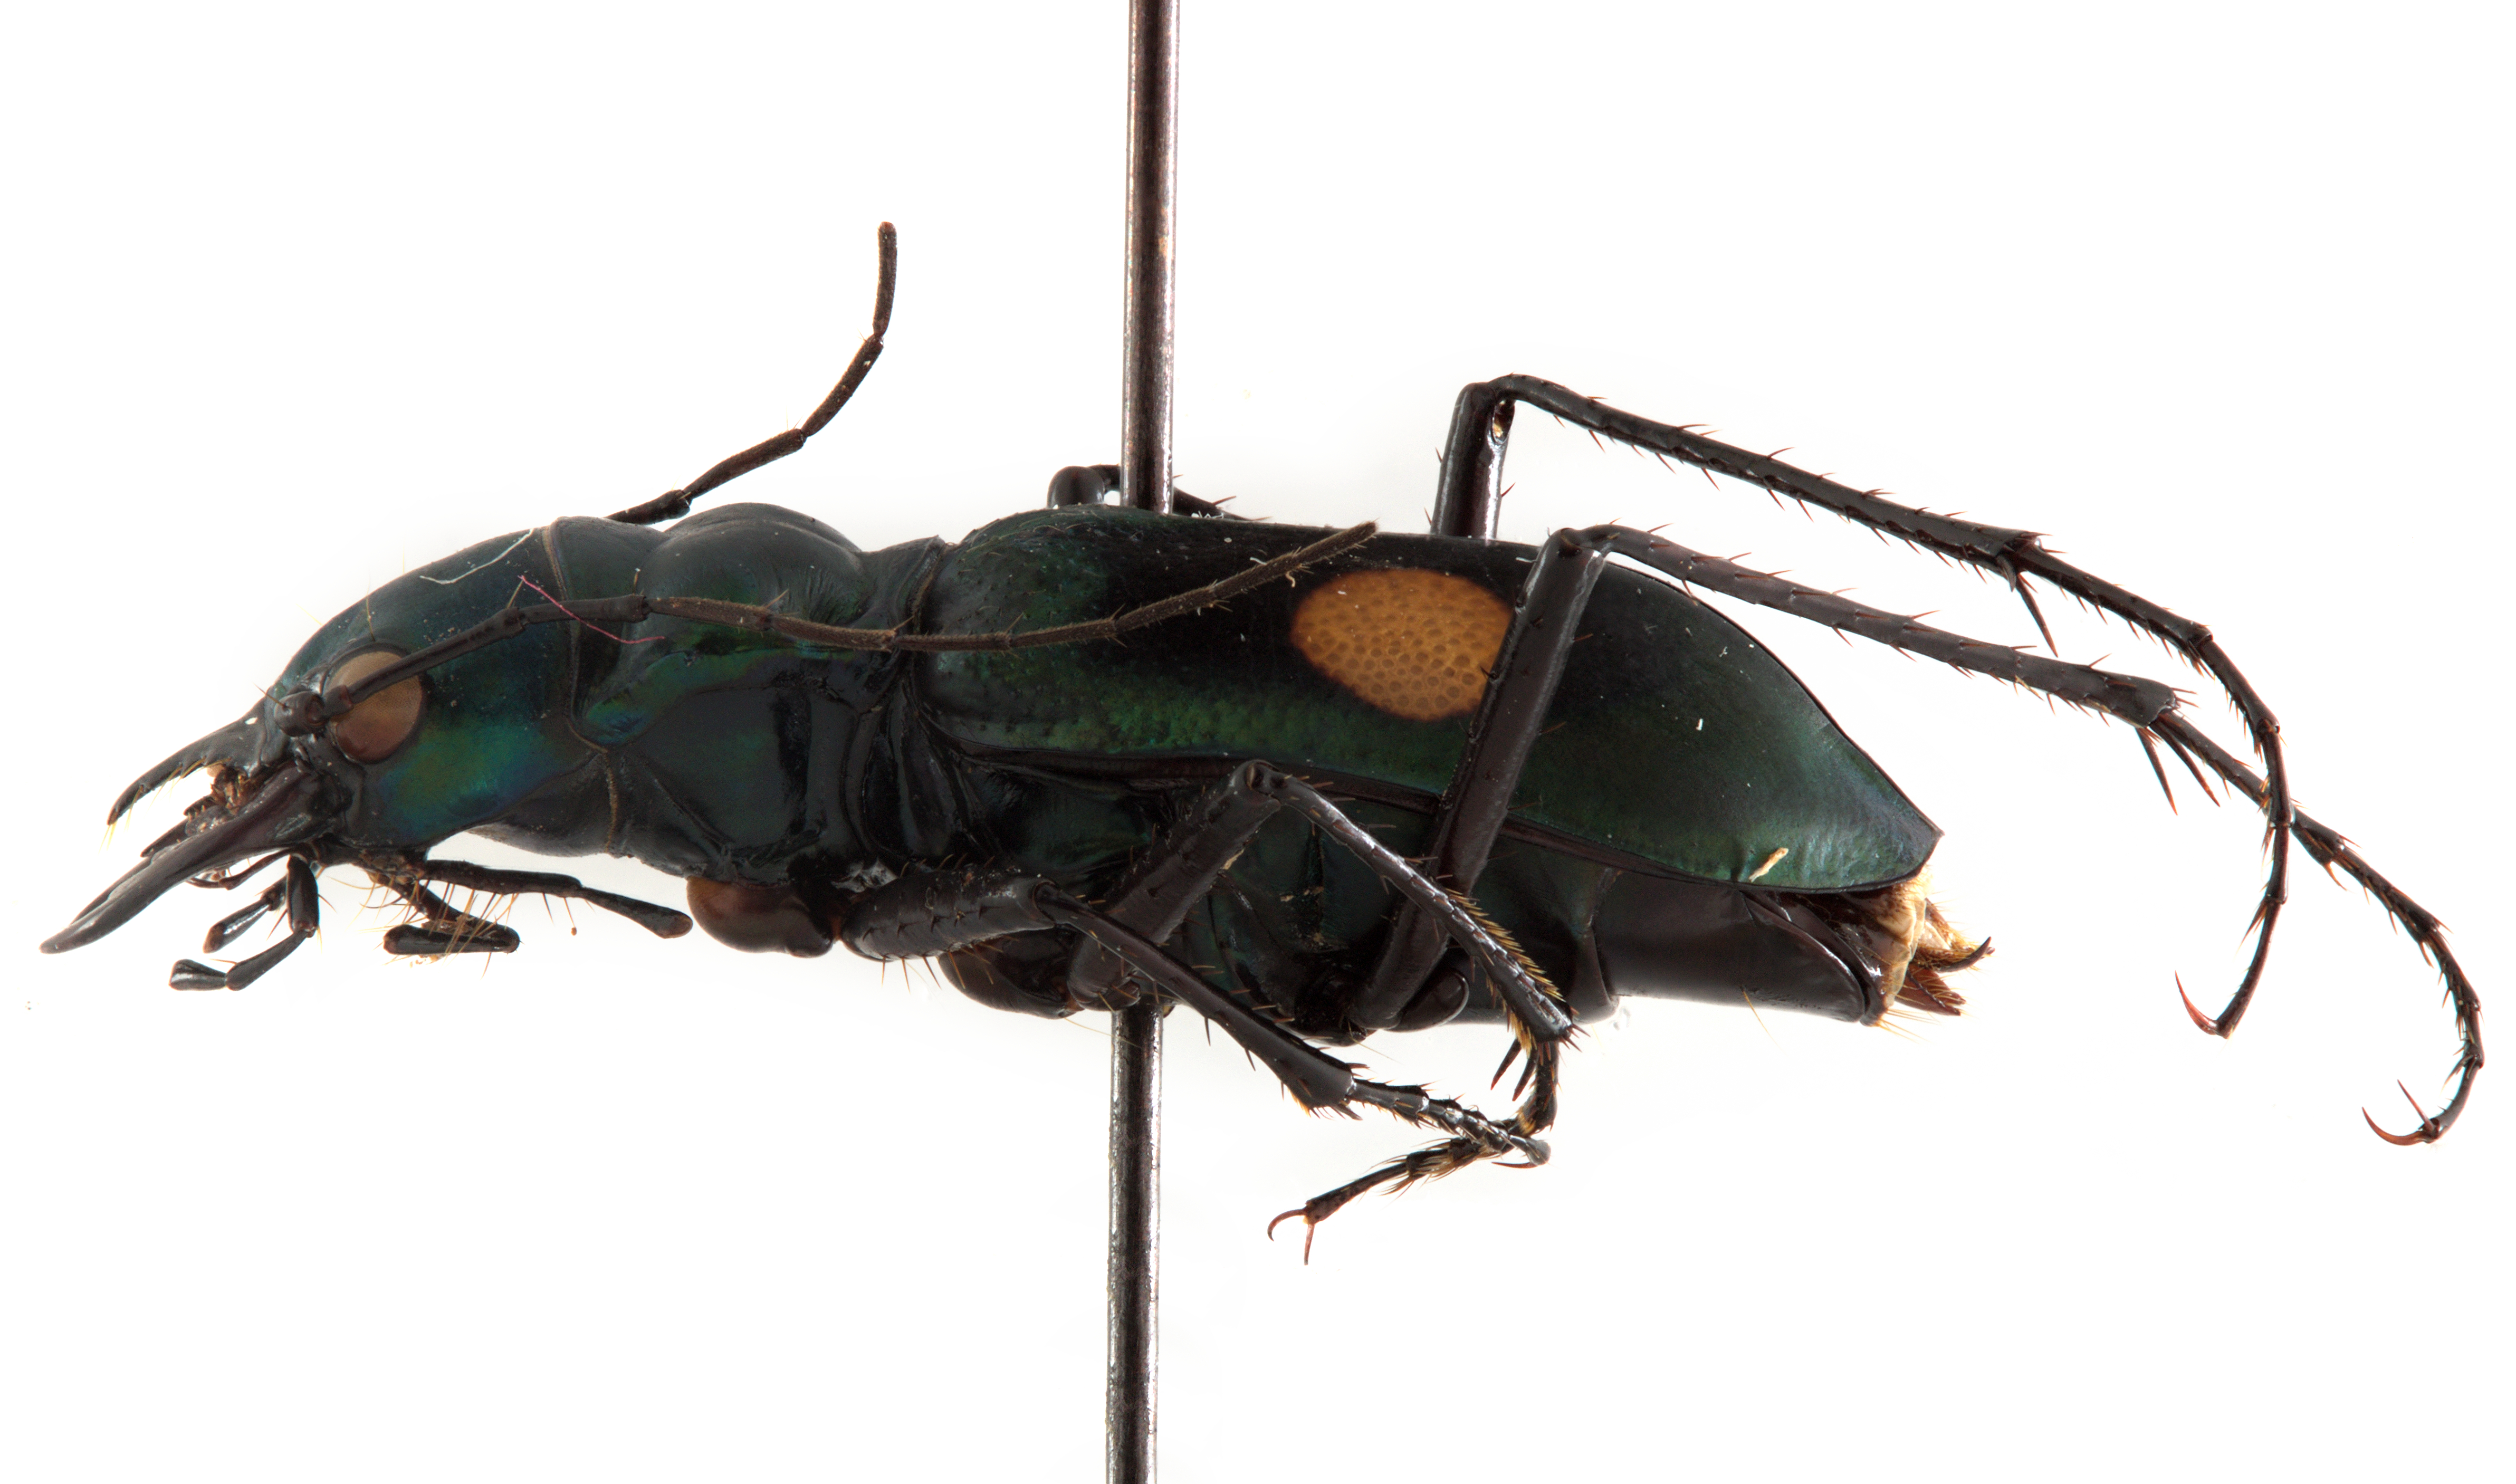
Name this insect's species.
Pseudoxycheila chaudoiri
